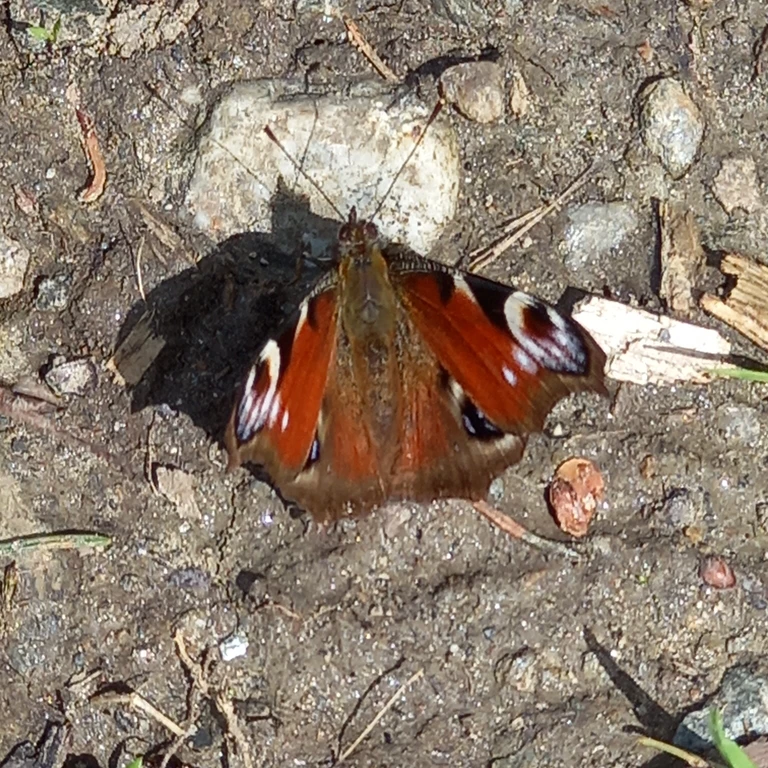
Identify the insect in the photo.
Aglais io
